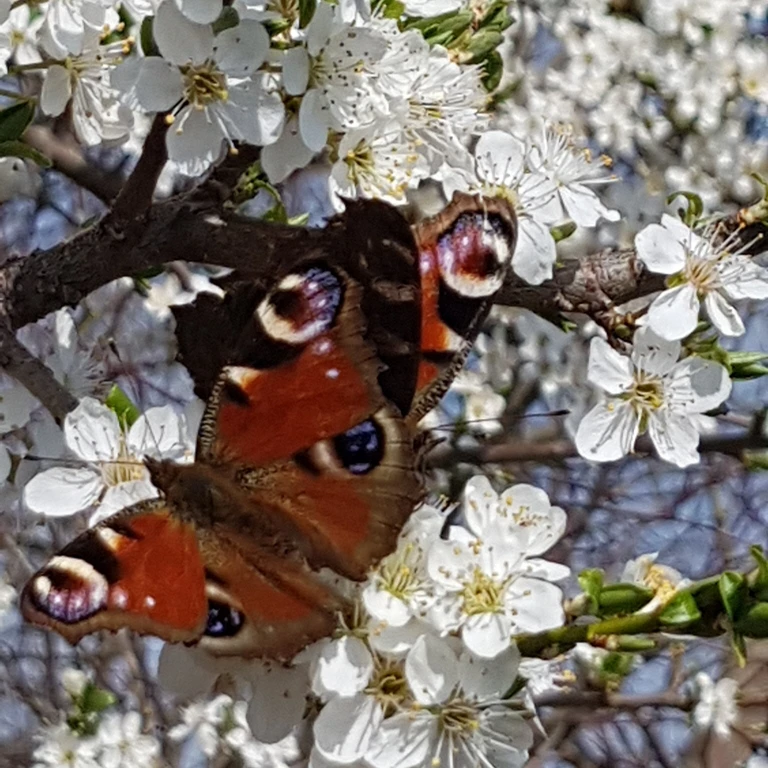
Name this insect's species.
Aglais io
